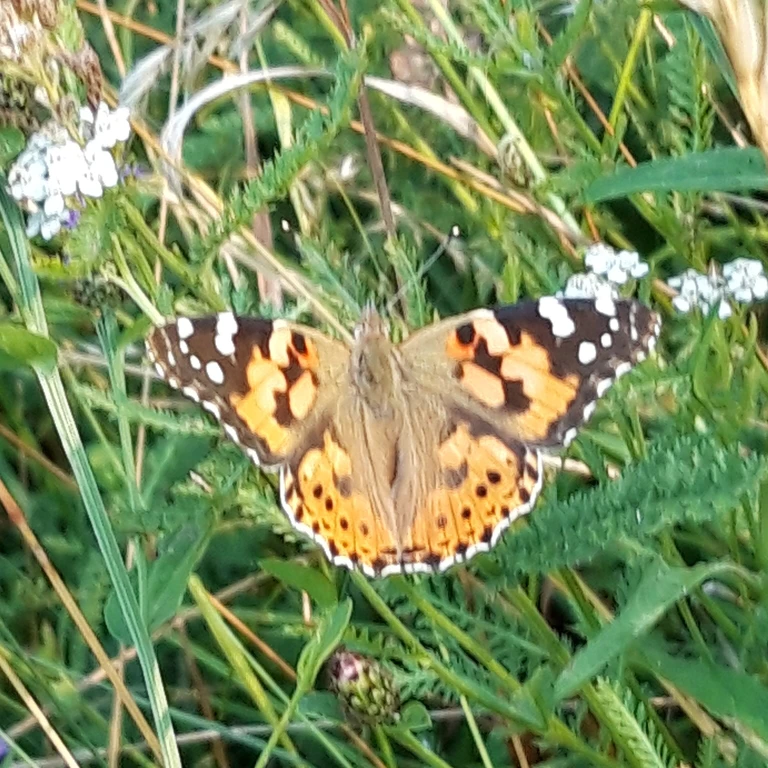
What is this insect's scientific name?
Vanessa cardui
